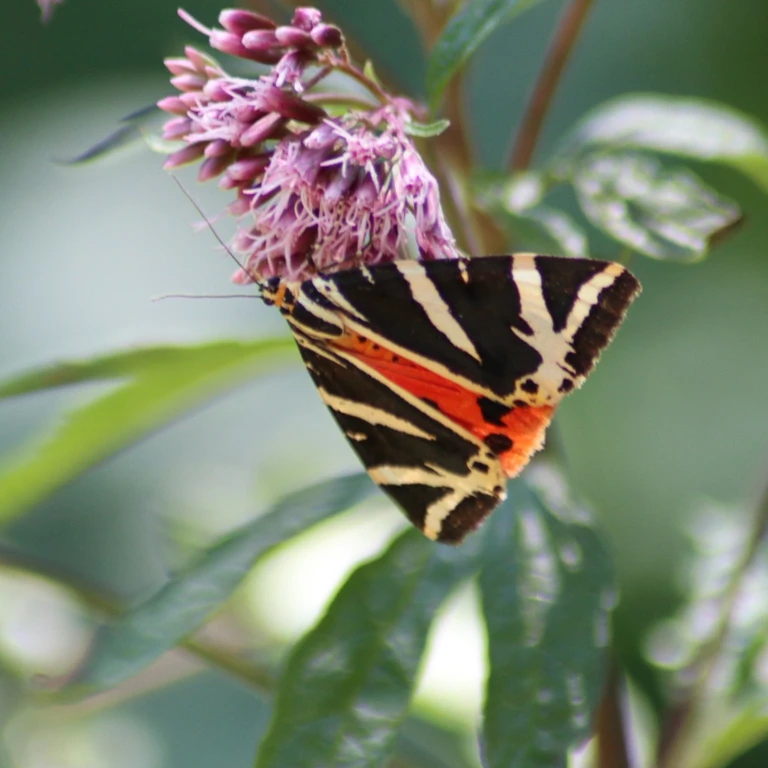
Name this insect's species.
Euplagia quadripunctaria
